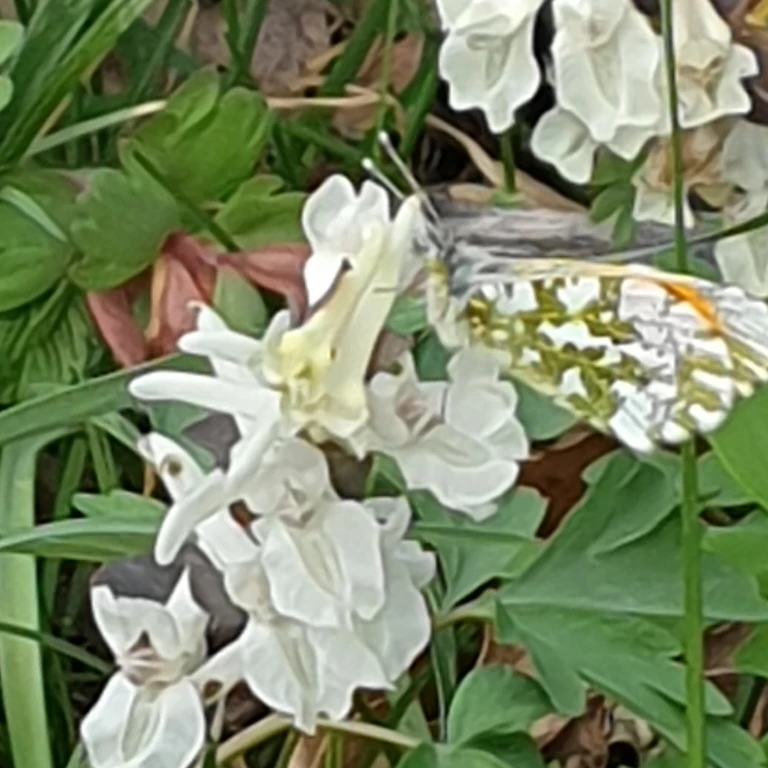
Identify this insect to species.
Anthocharis cardamines
